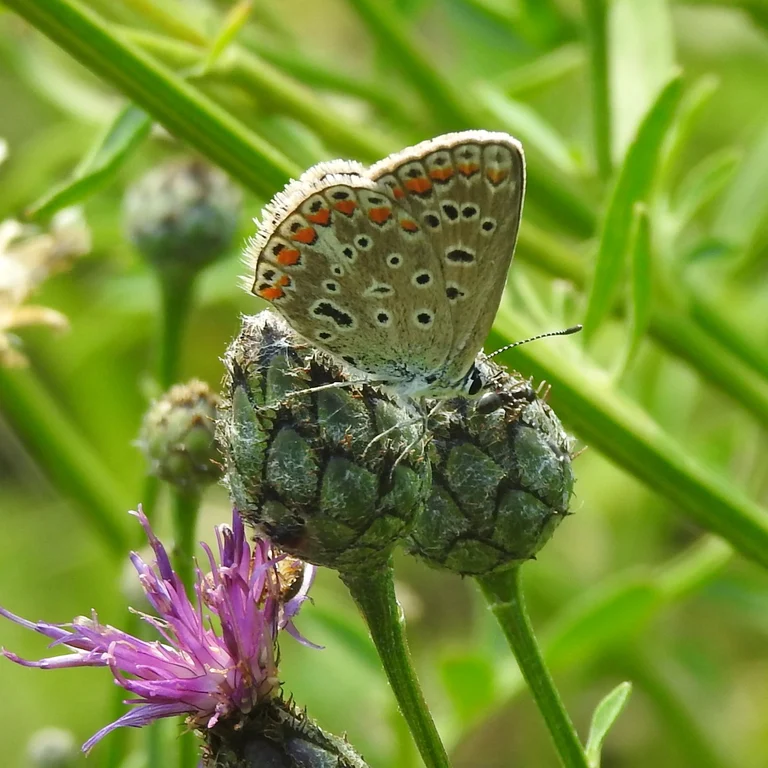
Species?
Polyommatus icarus
